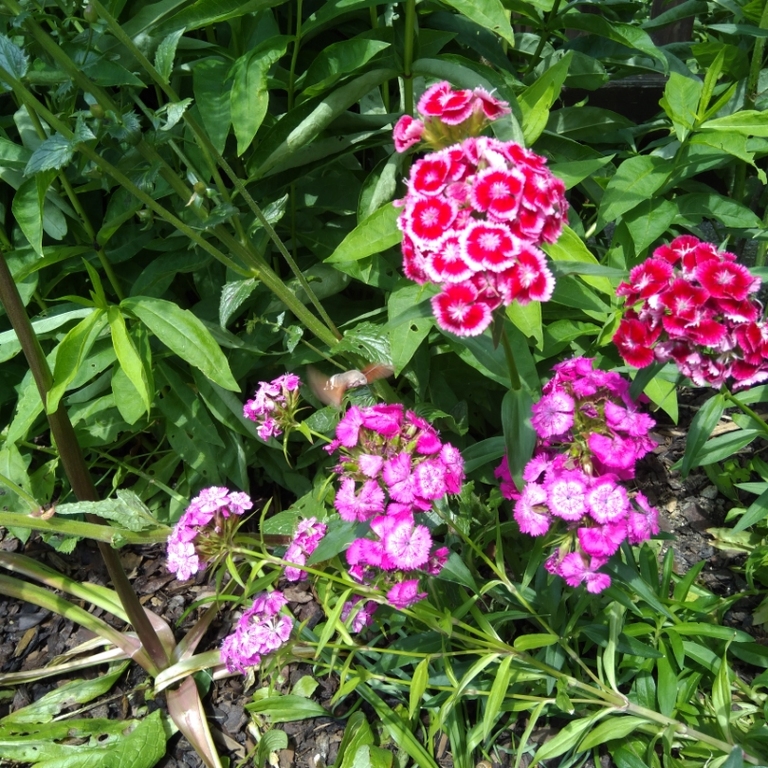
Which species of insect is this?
Macroglossum stellatarum
